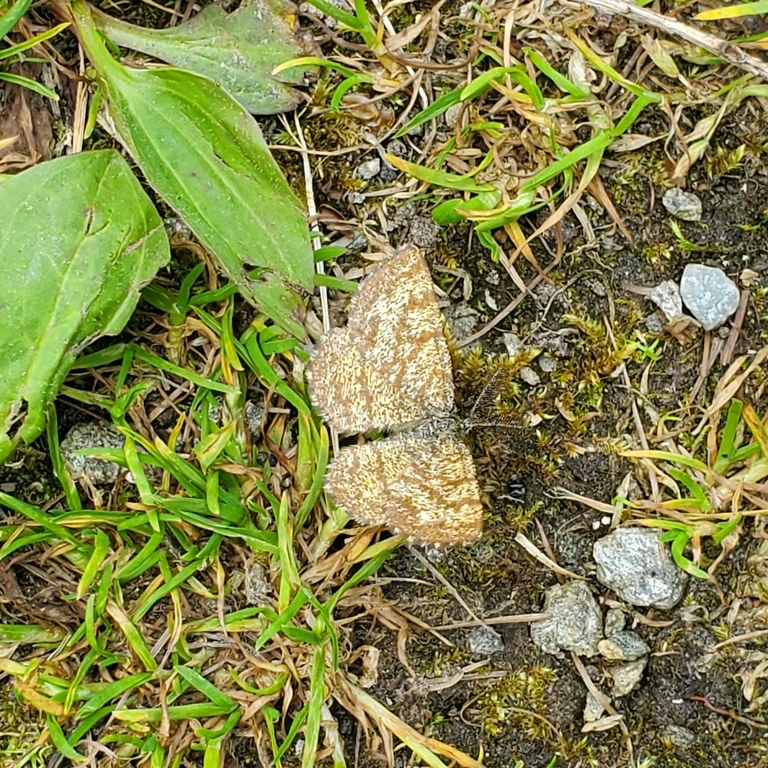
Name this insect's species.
Ematurga atomaria
